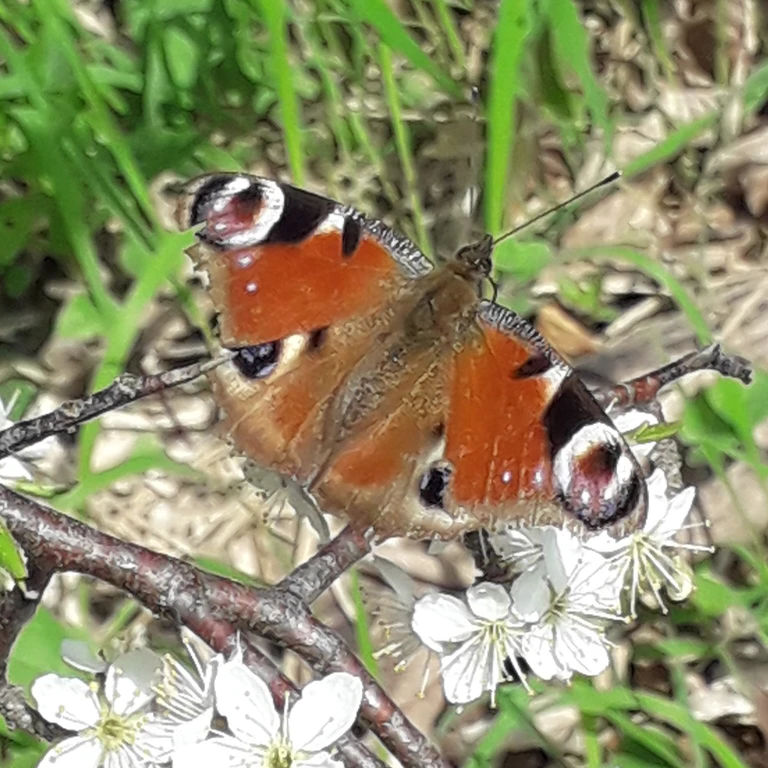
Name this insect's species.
Aglais io
